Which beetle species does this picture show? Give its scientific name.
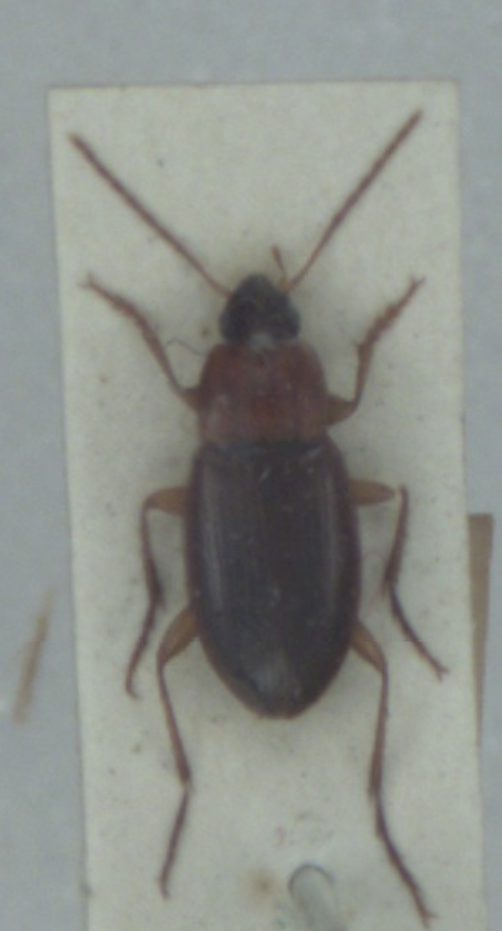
Calathus cinctus
